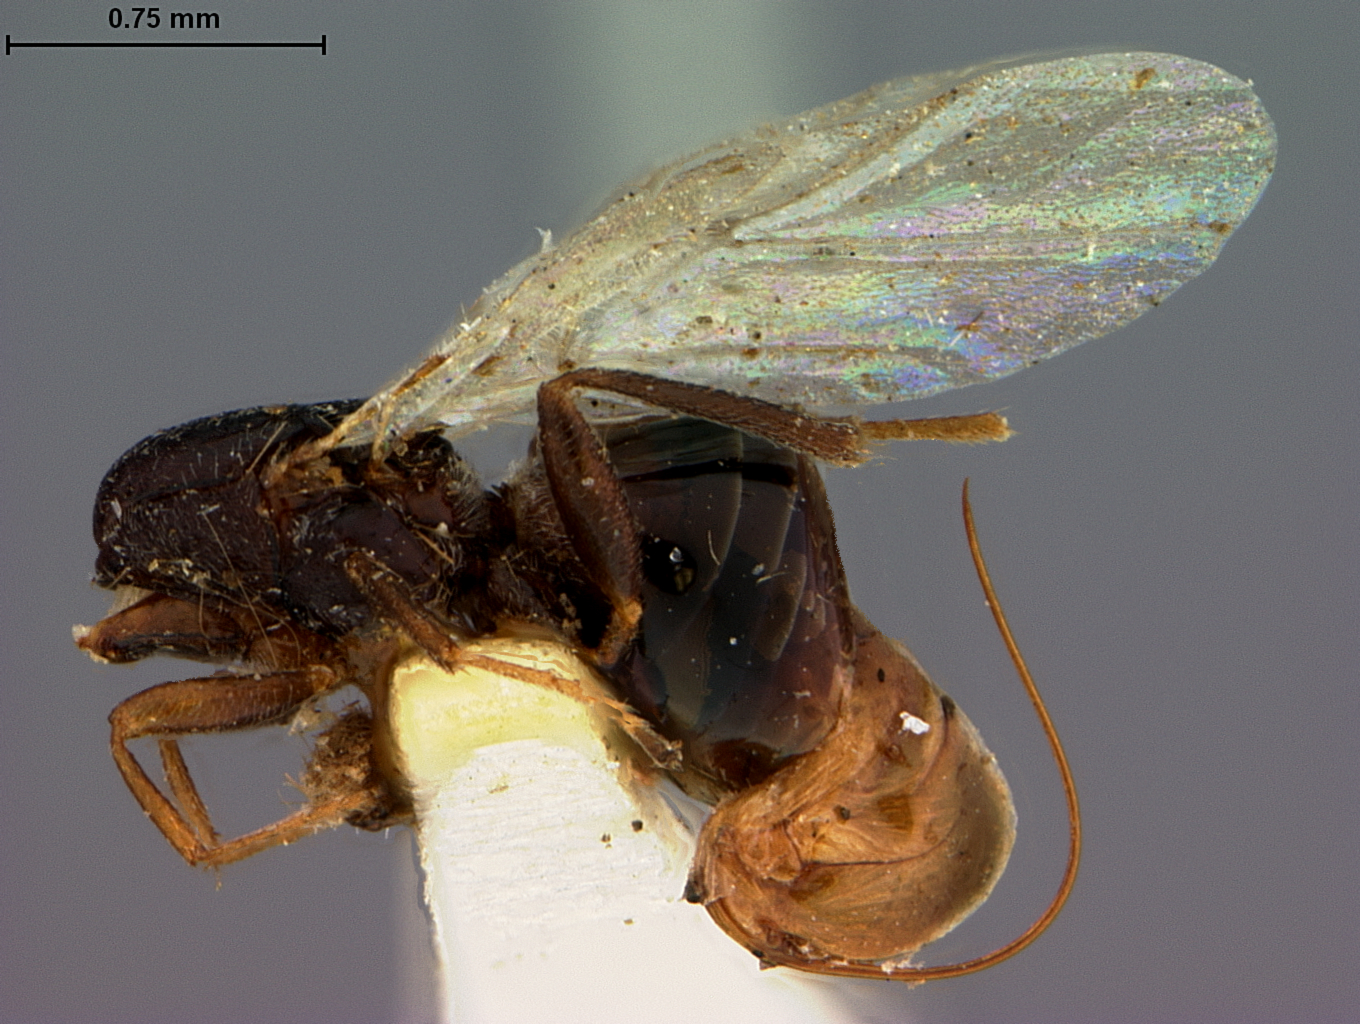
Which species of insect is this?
Dryophanta corrugis
